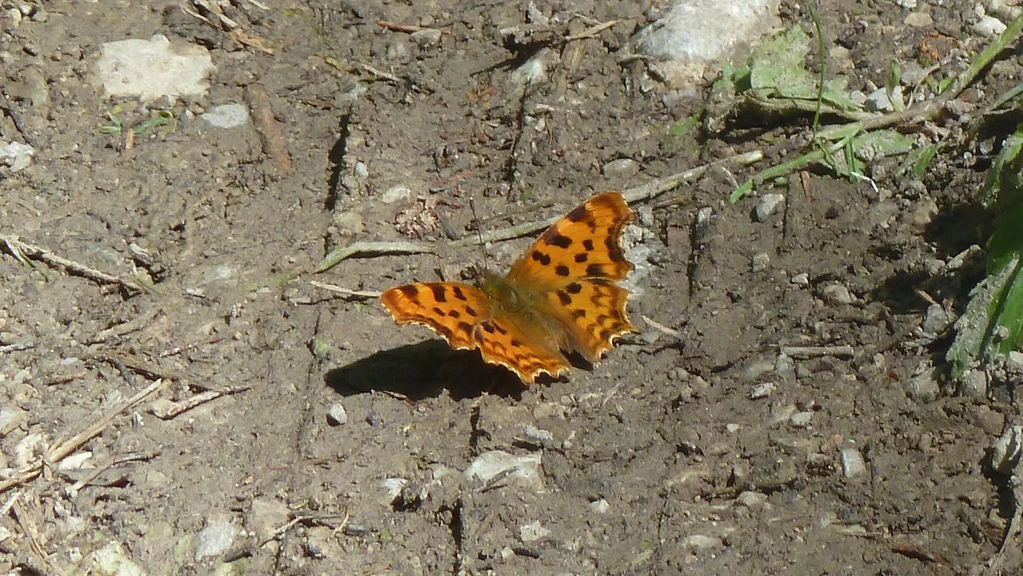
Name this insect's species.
Polygonia c-album
